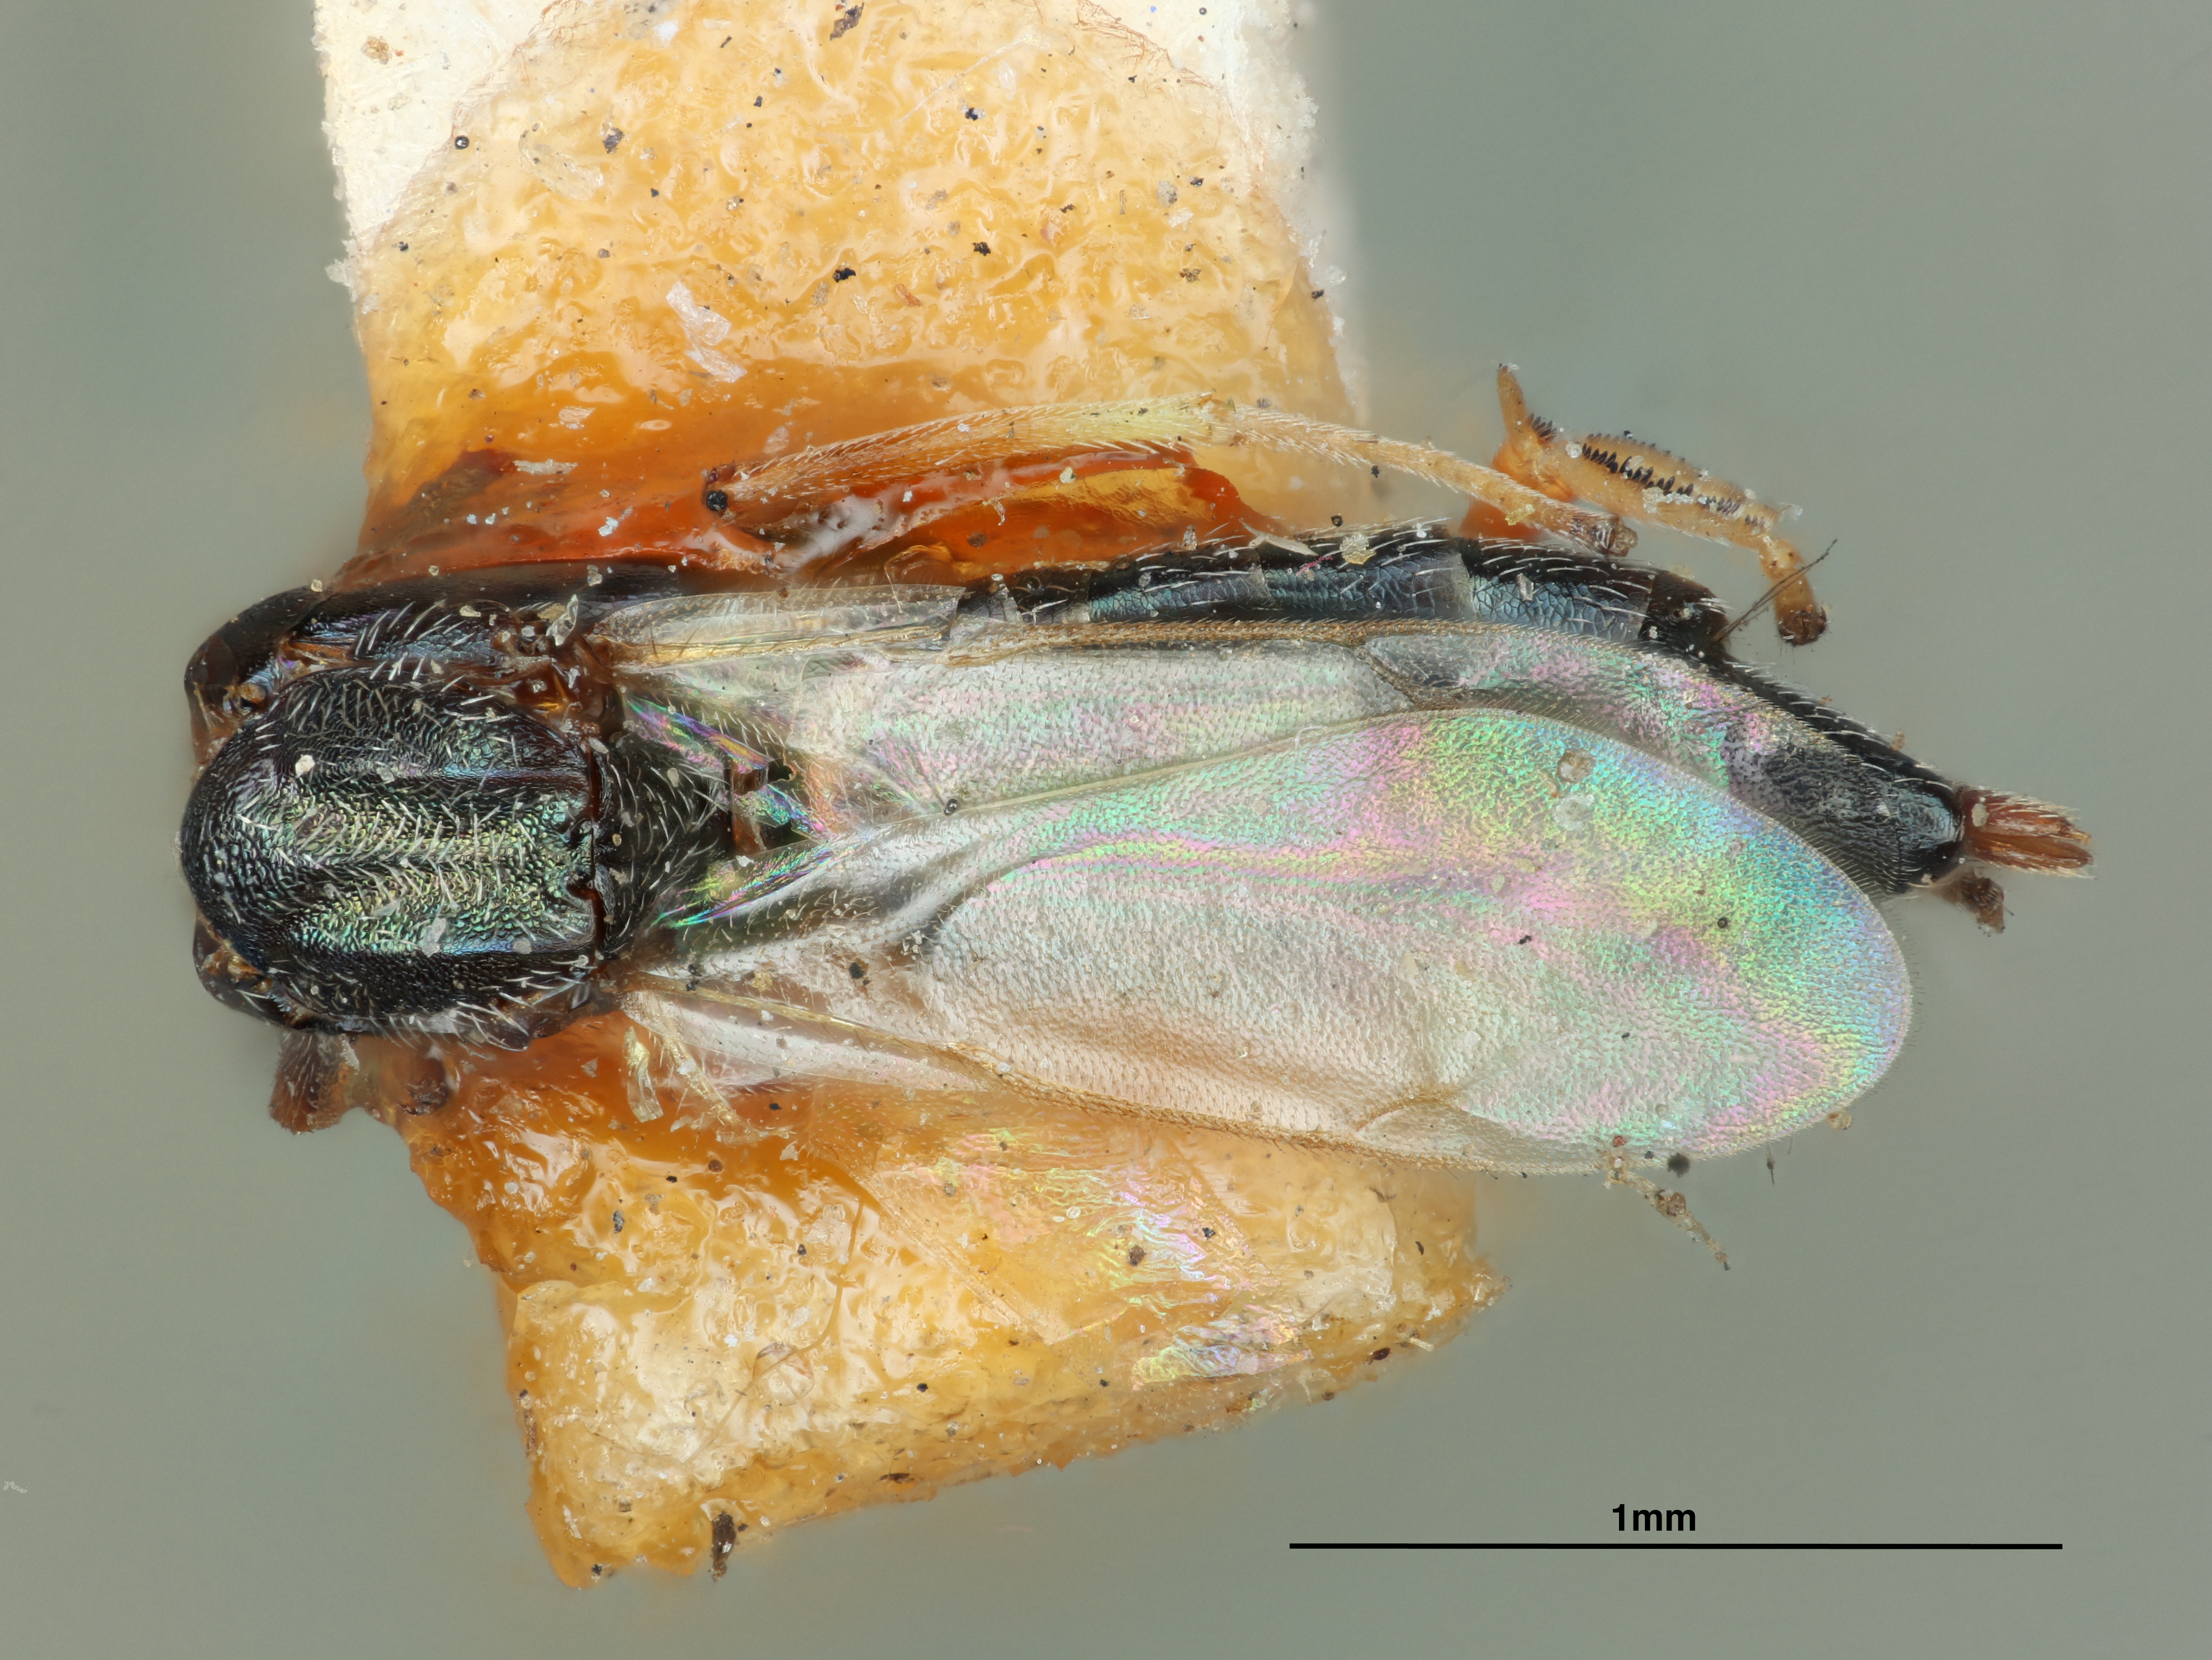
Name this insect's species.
Eupelmus sphaericephalus
